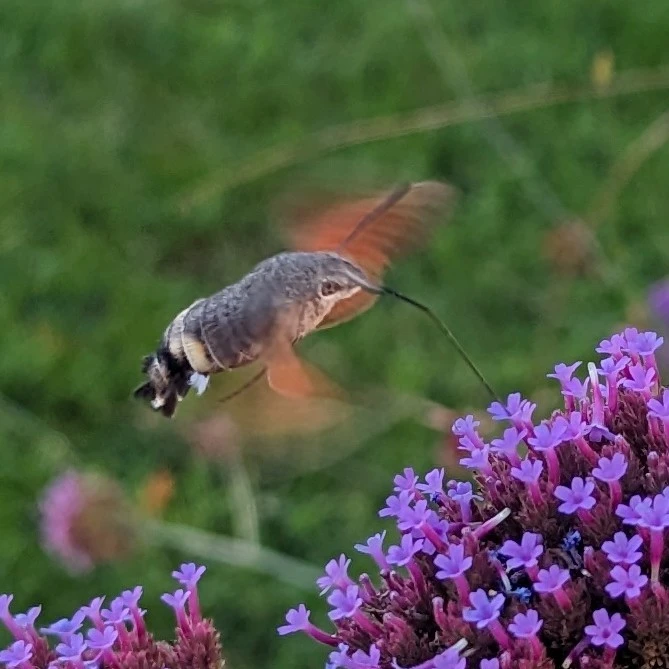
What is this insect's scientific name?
Macroglossum stellatarum
